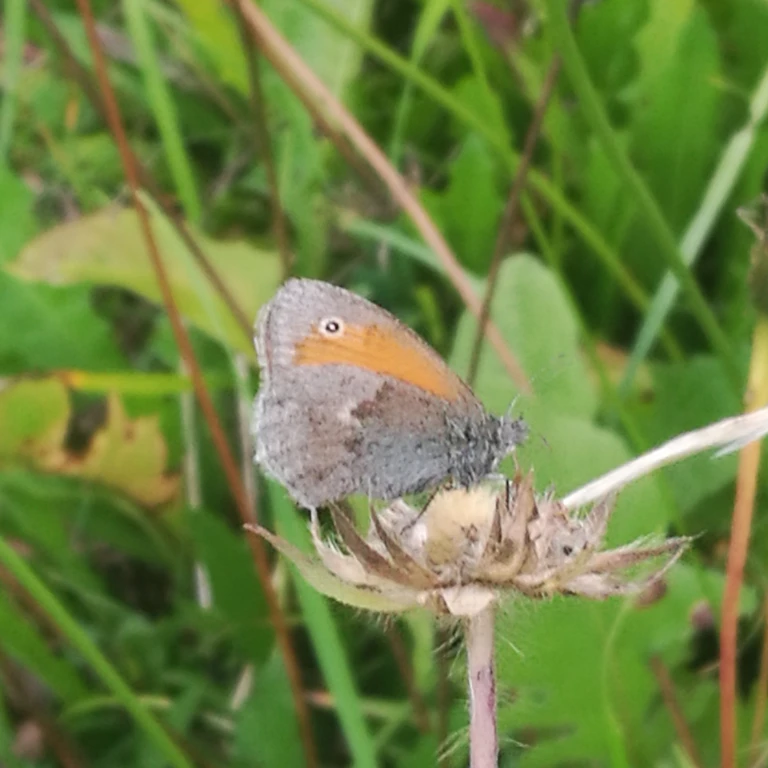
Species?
Coenonympha pamphilus
